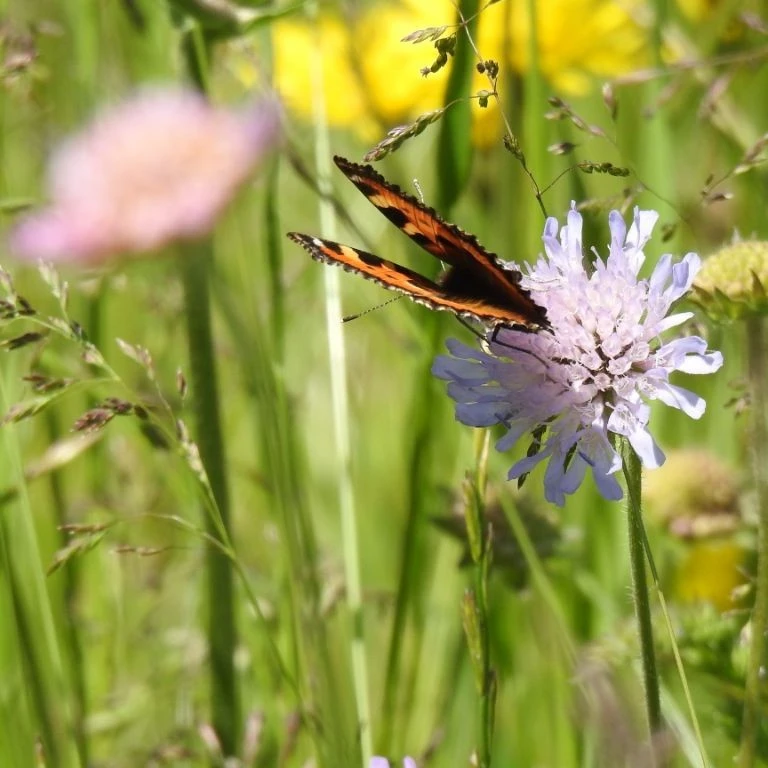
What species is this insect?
Aglais urticae
